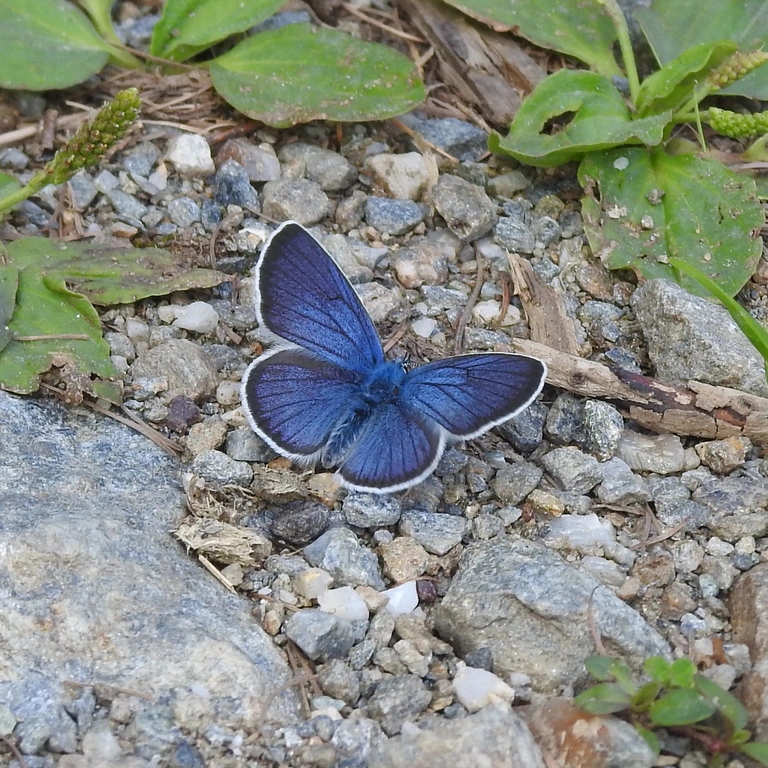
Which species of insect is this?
Cyaniris semiargus
